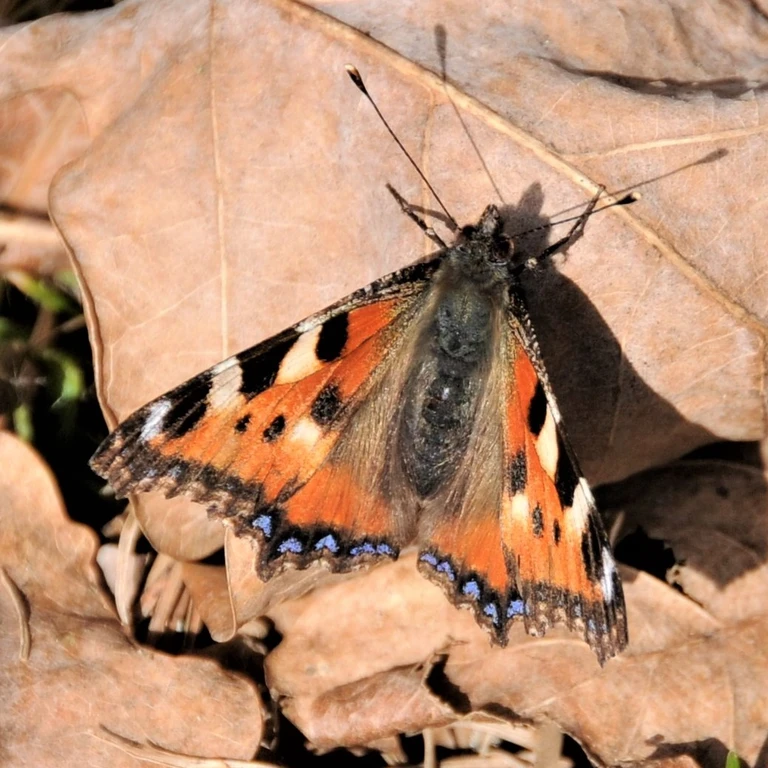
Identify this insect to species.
Aglais urticae
